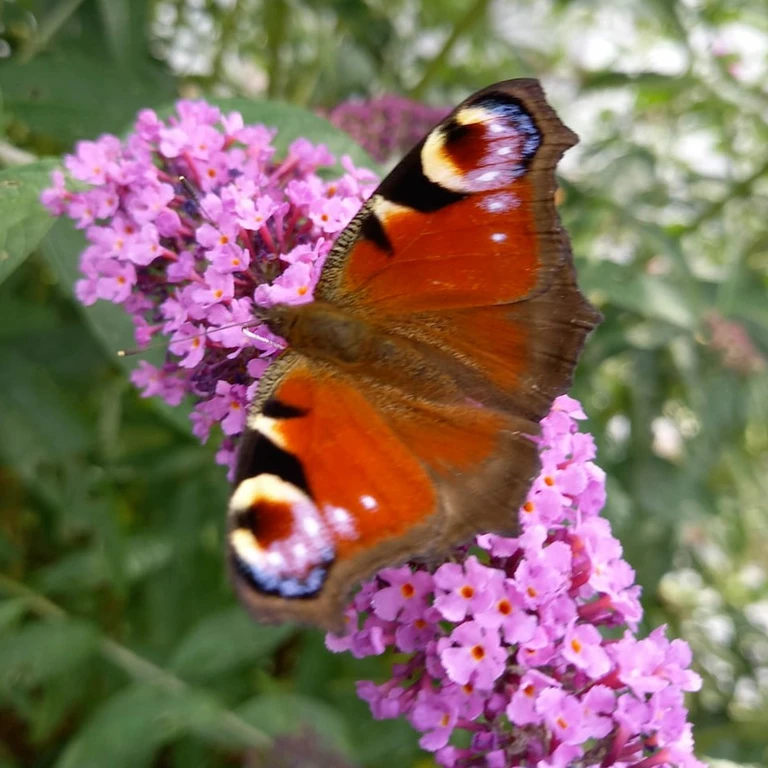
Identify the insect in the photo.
Aglais io
